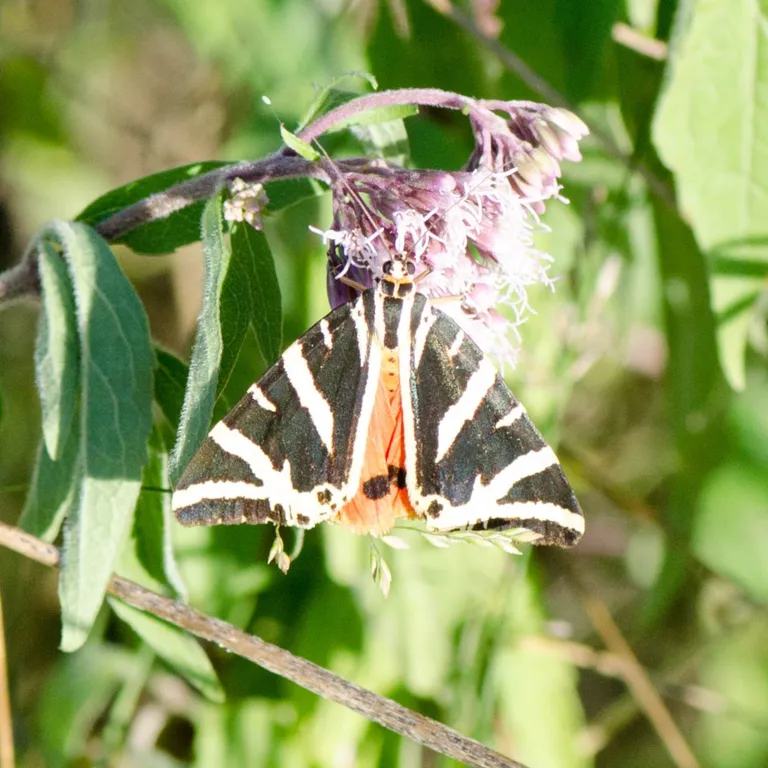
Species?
Euplagia quadripunctaria
